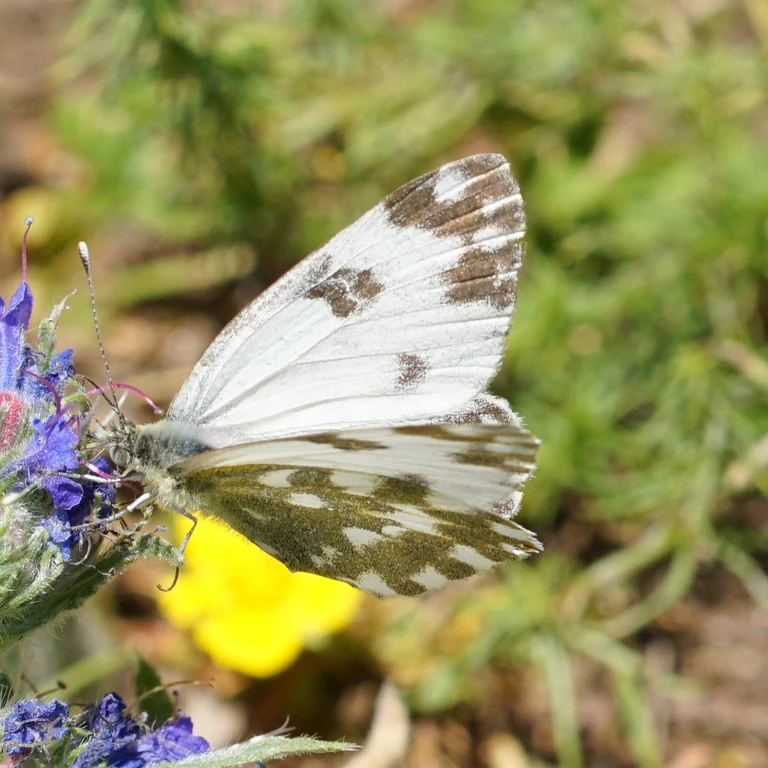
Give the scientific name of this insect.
Pontia edusa
